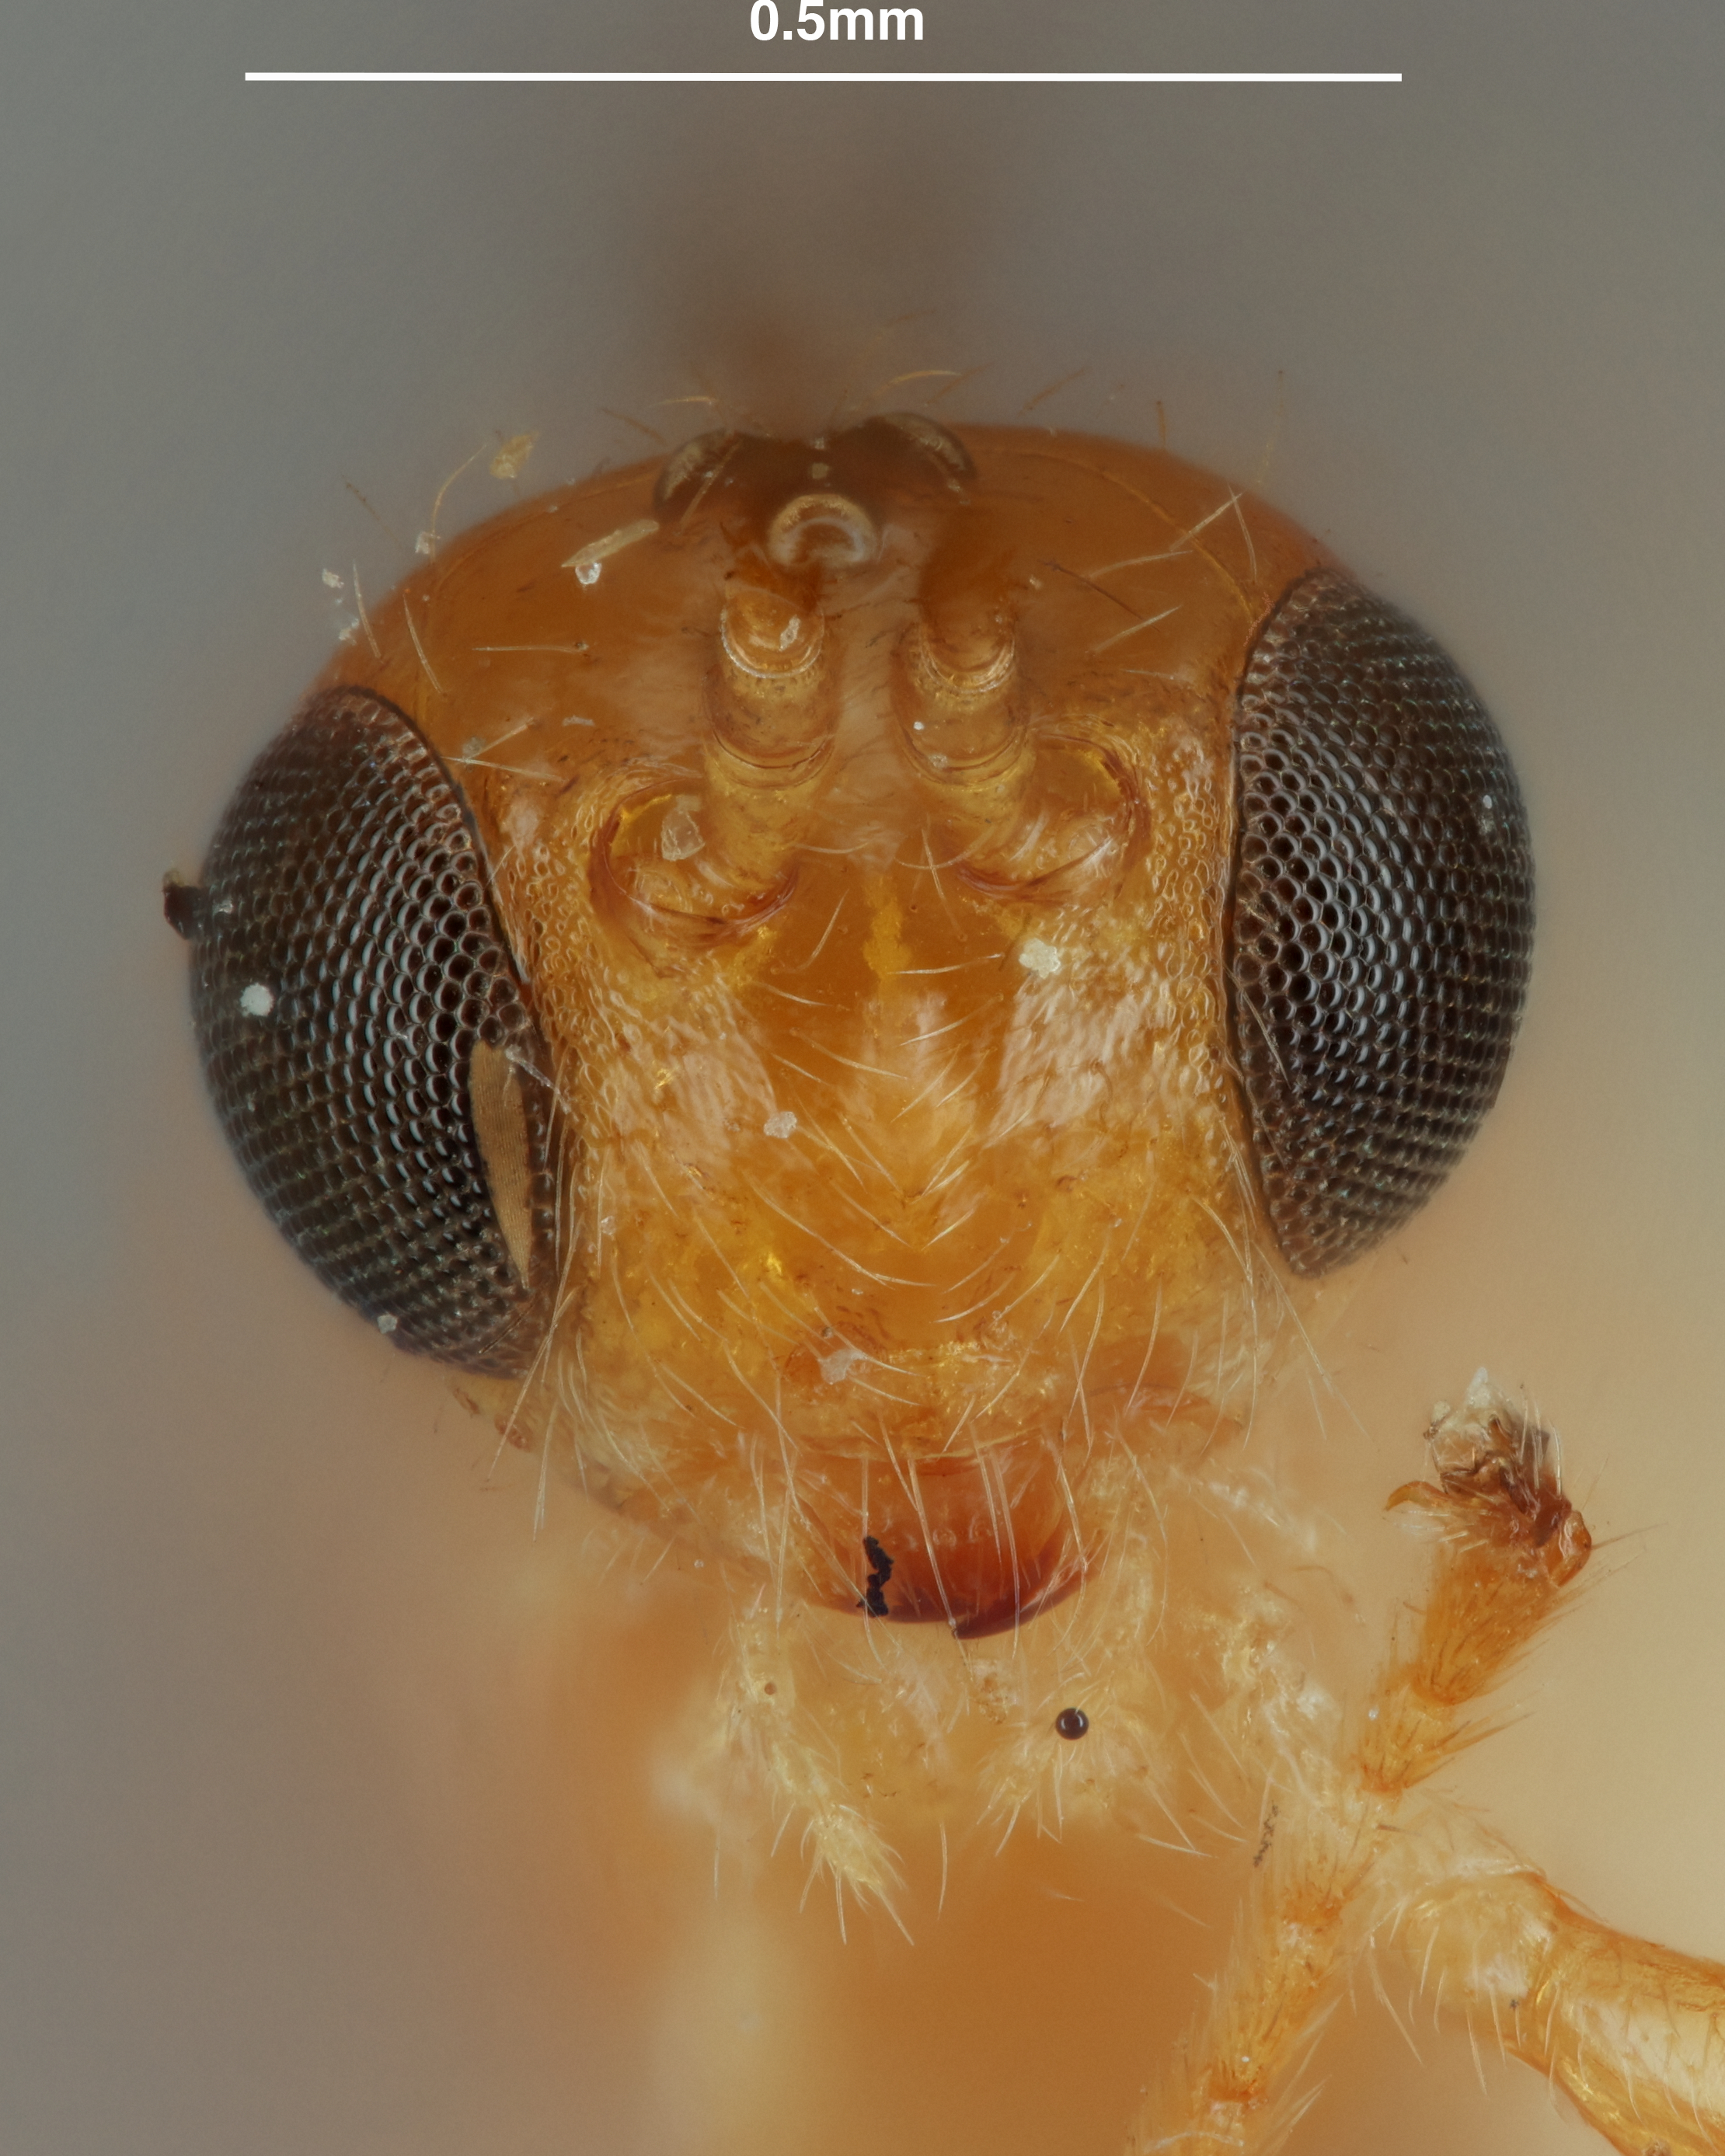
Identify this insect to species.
Opius lissopleurum
